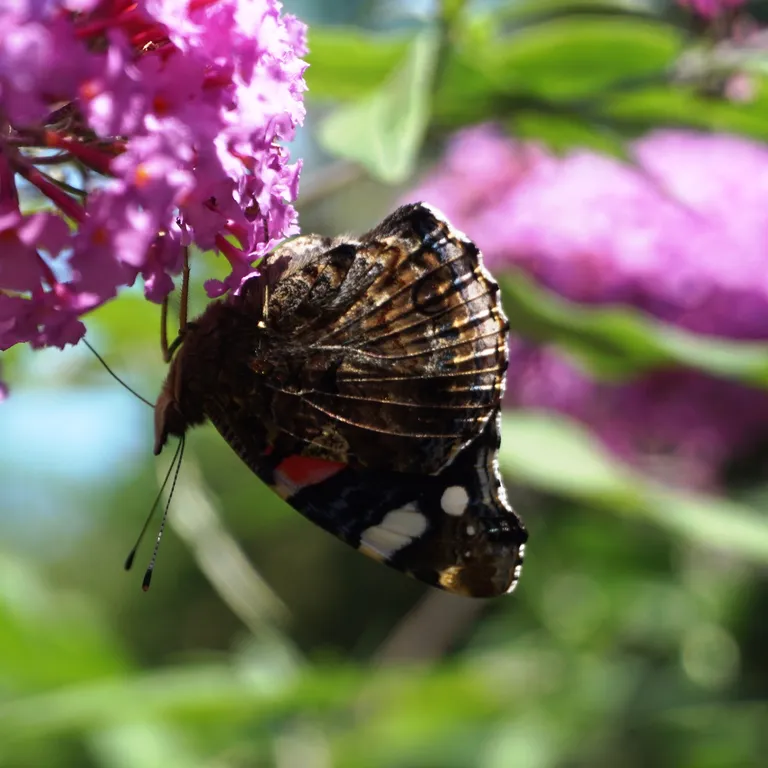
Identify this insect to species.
Vanessa atalanta
